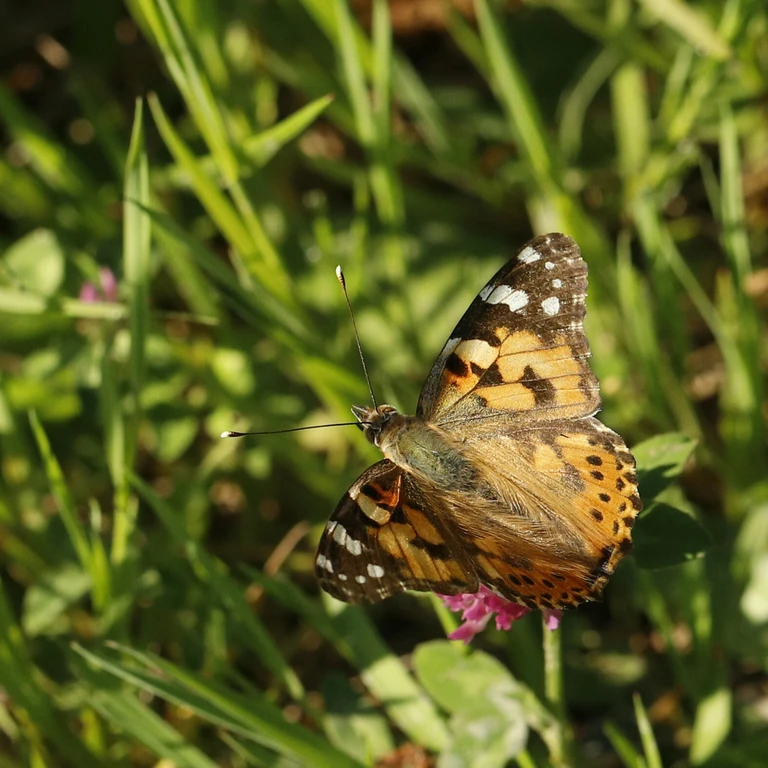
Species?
Vanessa cardui
